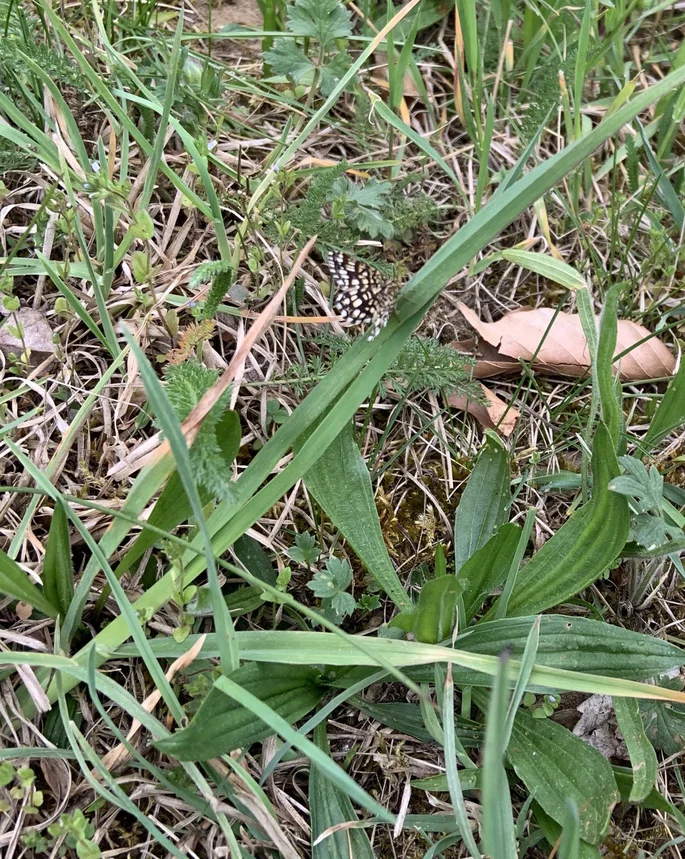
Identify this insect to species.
Chiasmia clathrata
